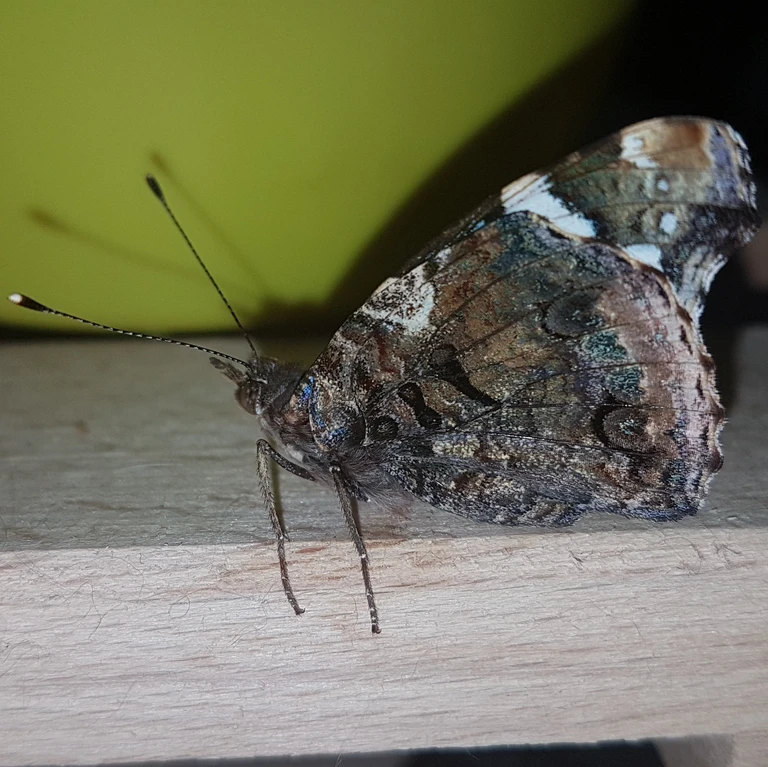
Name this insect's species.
Vanessa atalanta
